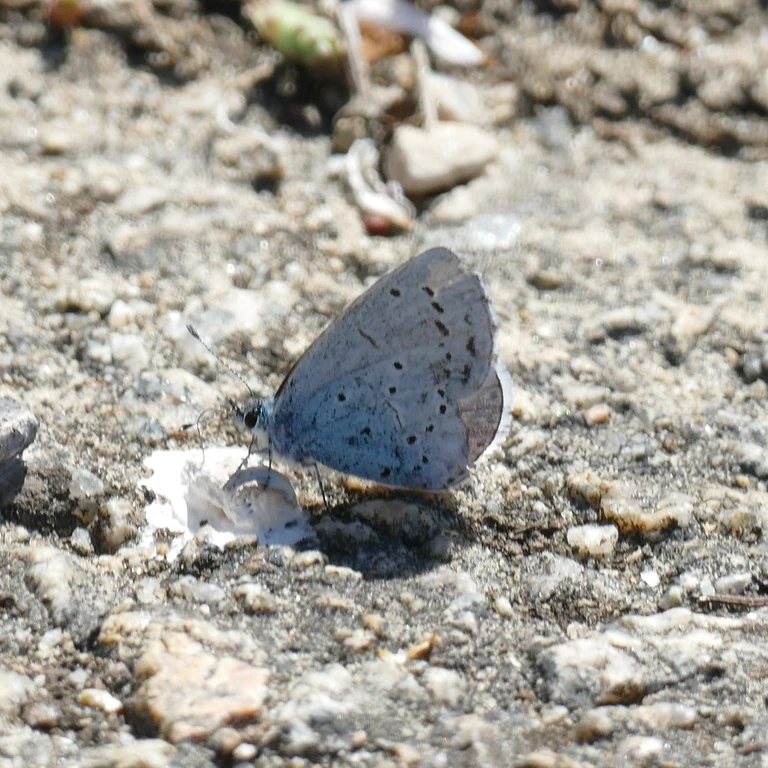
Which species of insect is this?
Celastrina argiolus
